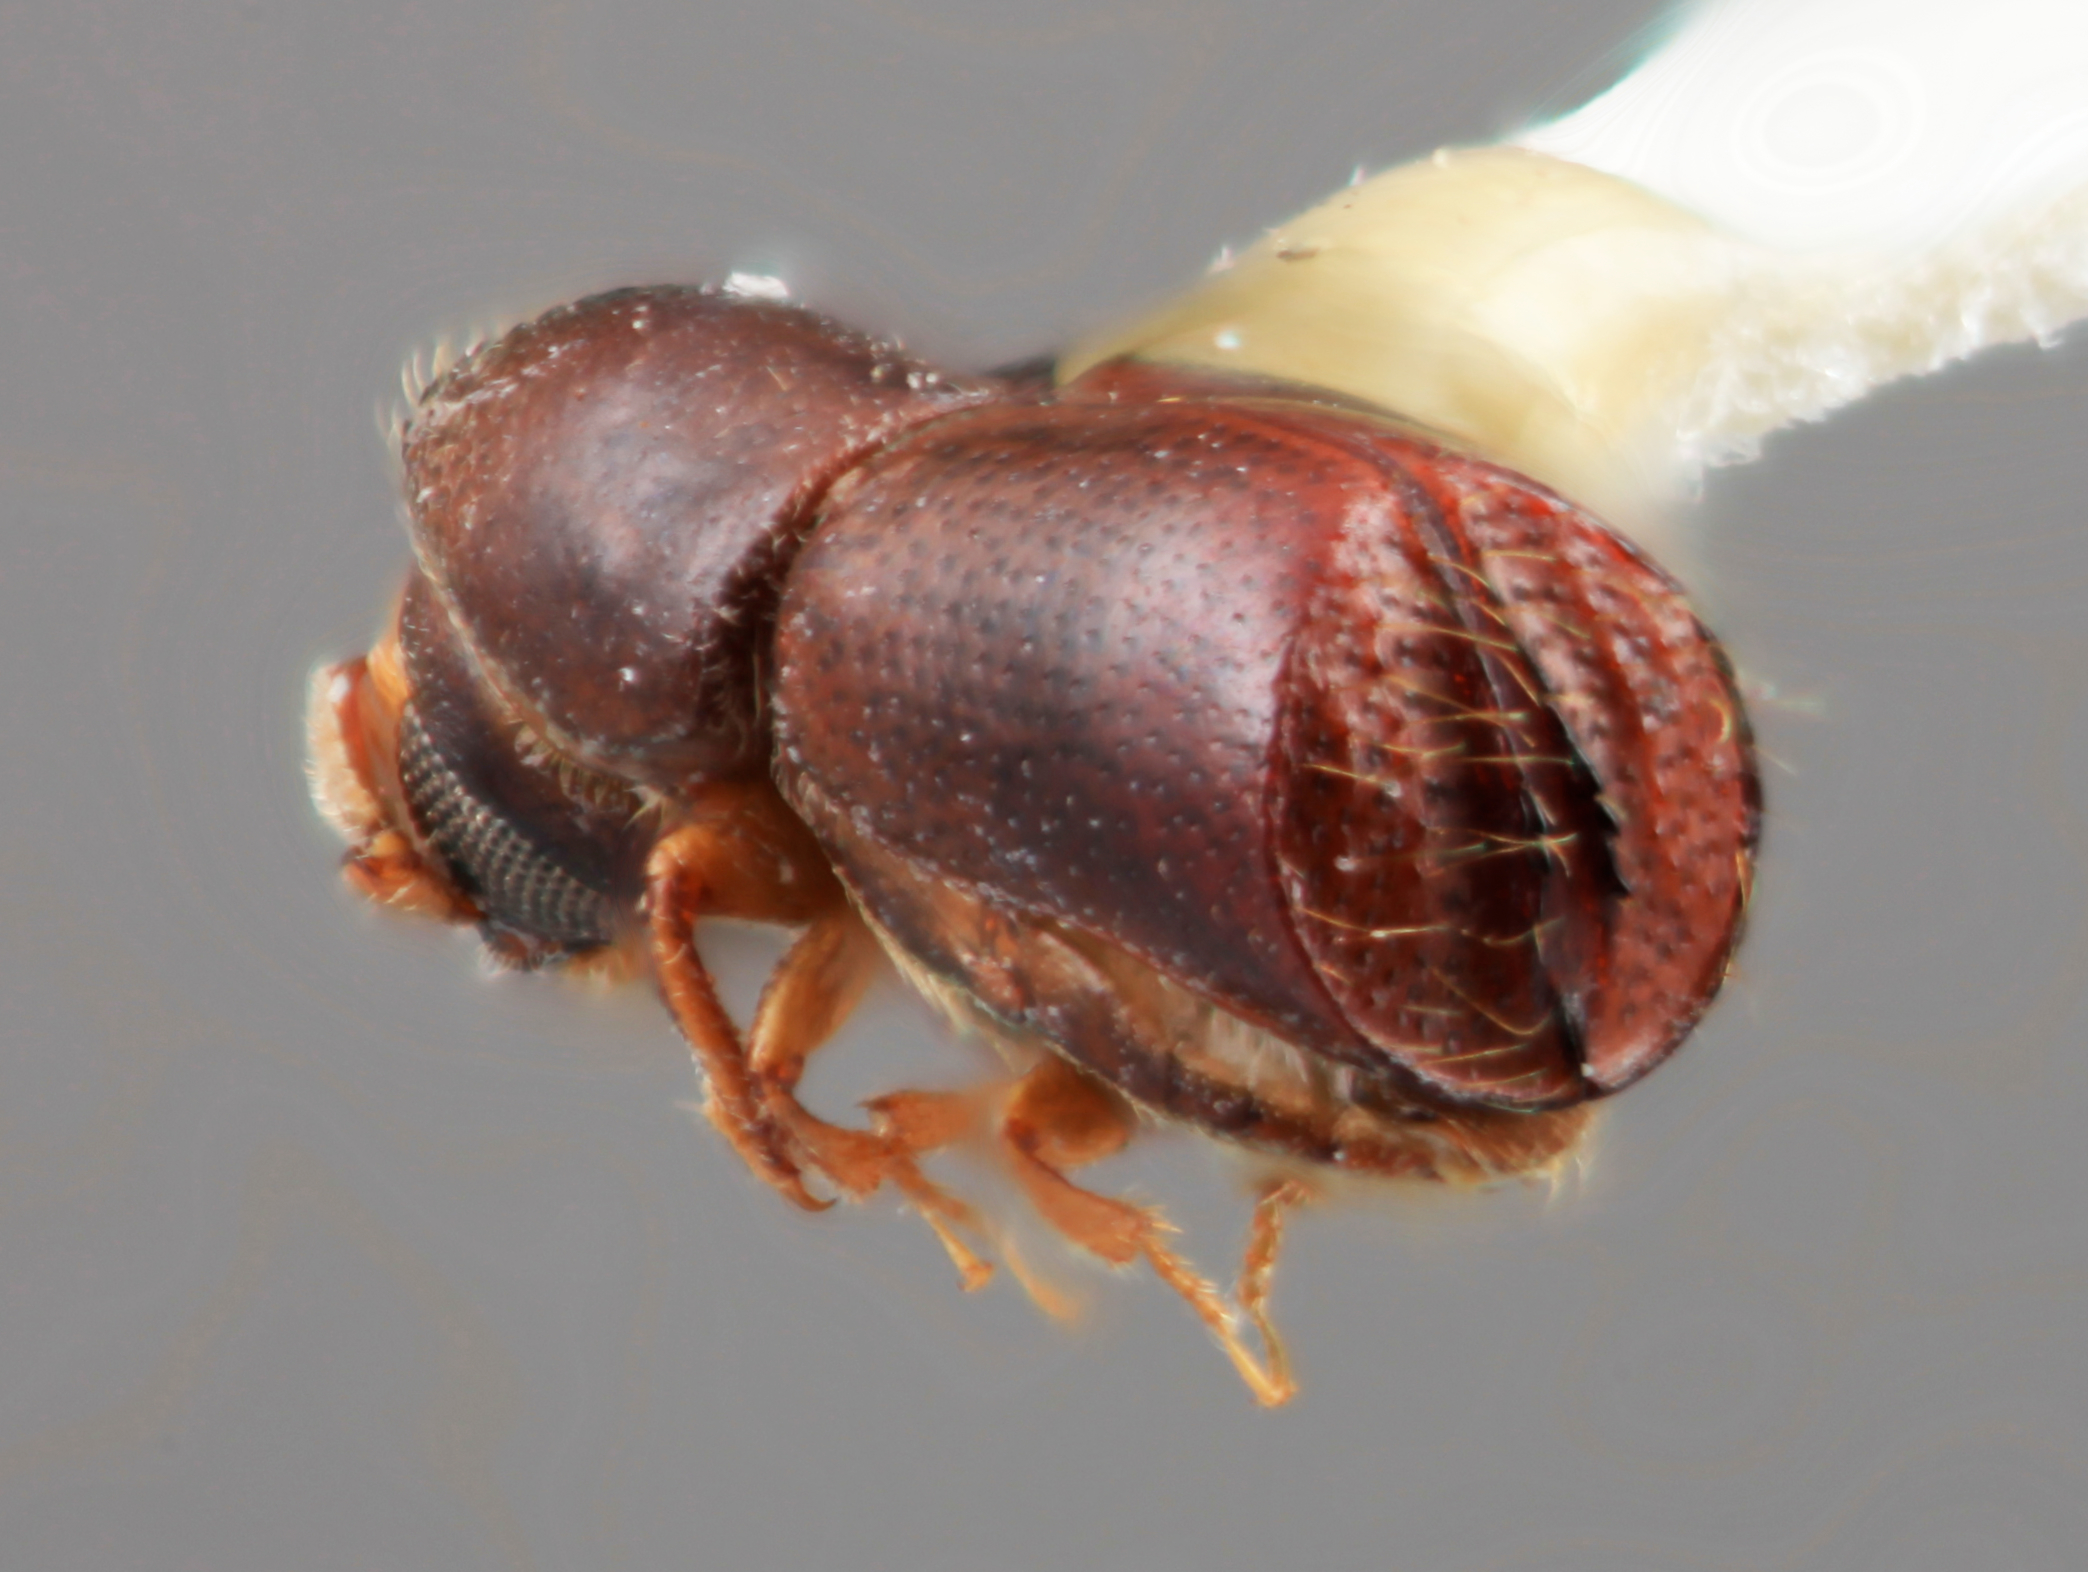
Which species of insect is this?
Corthylus serratus
